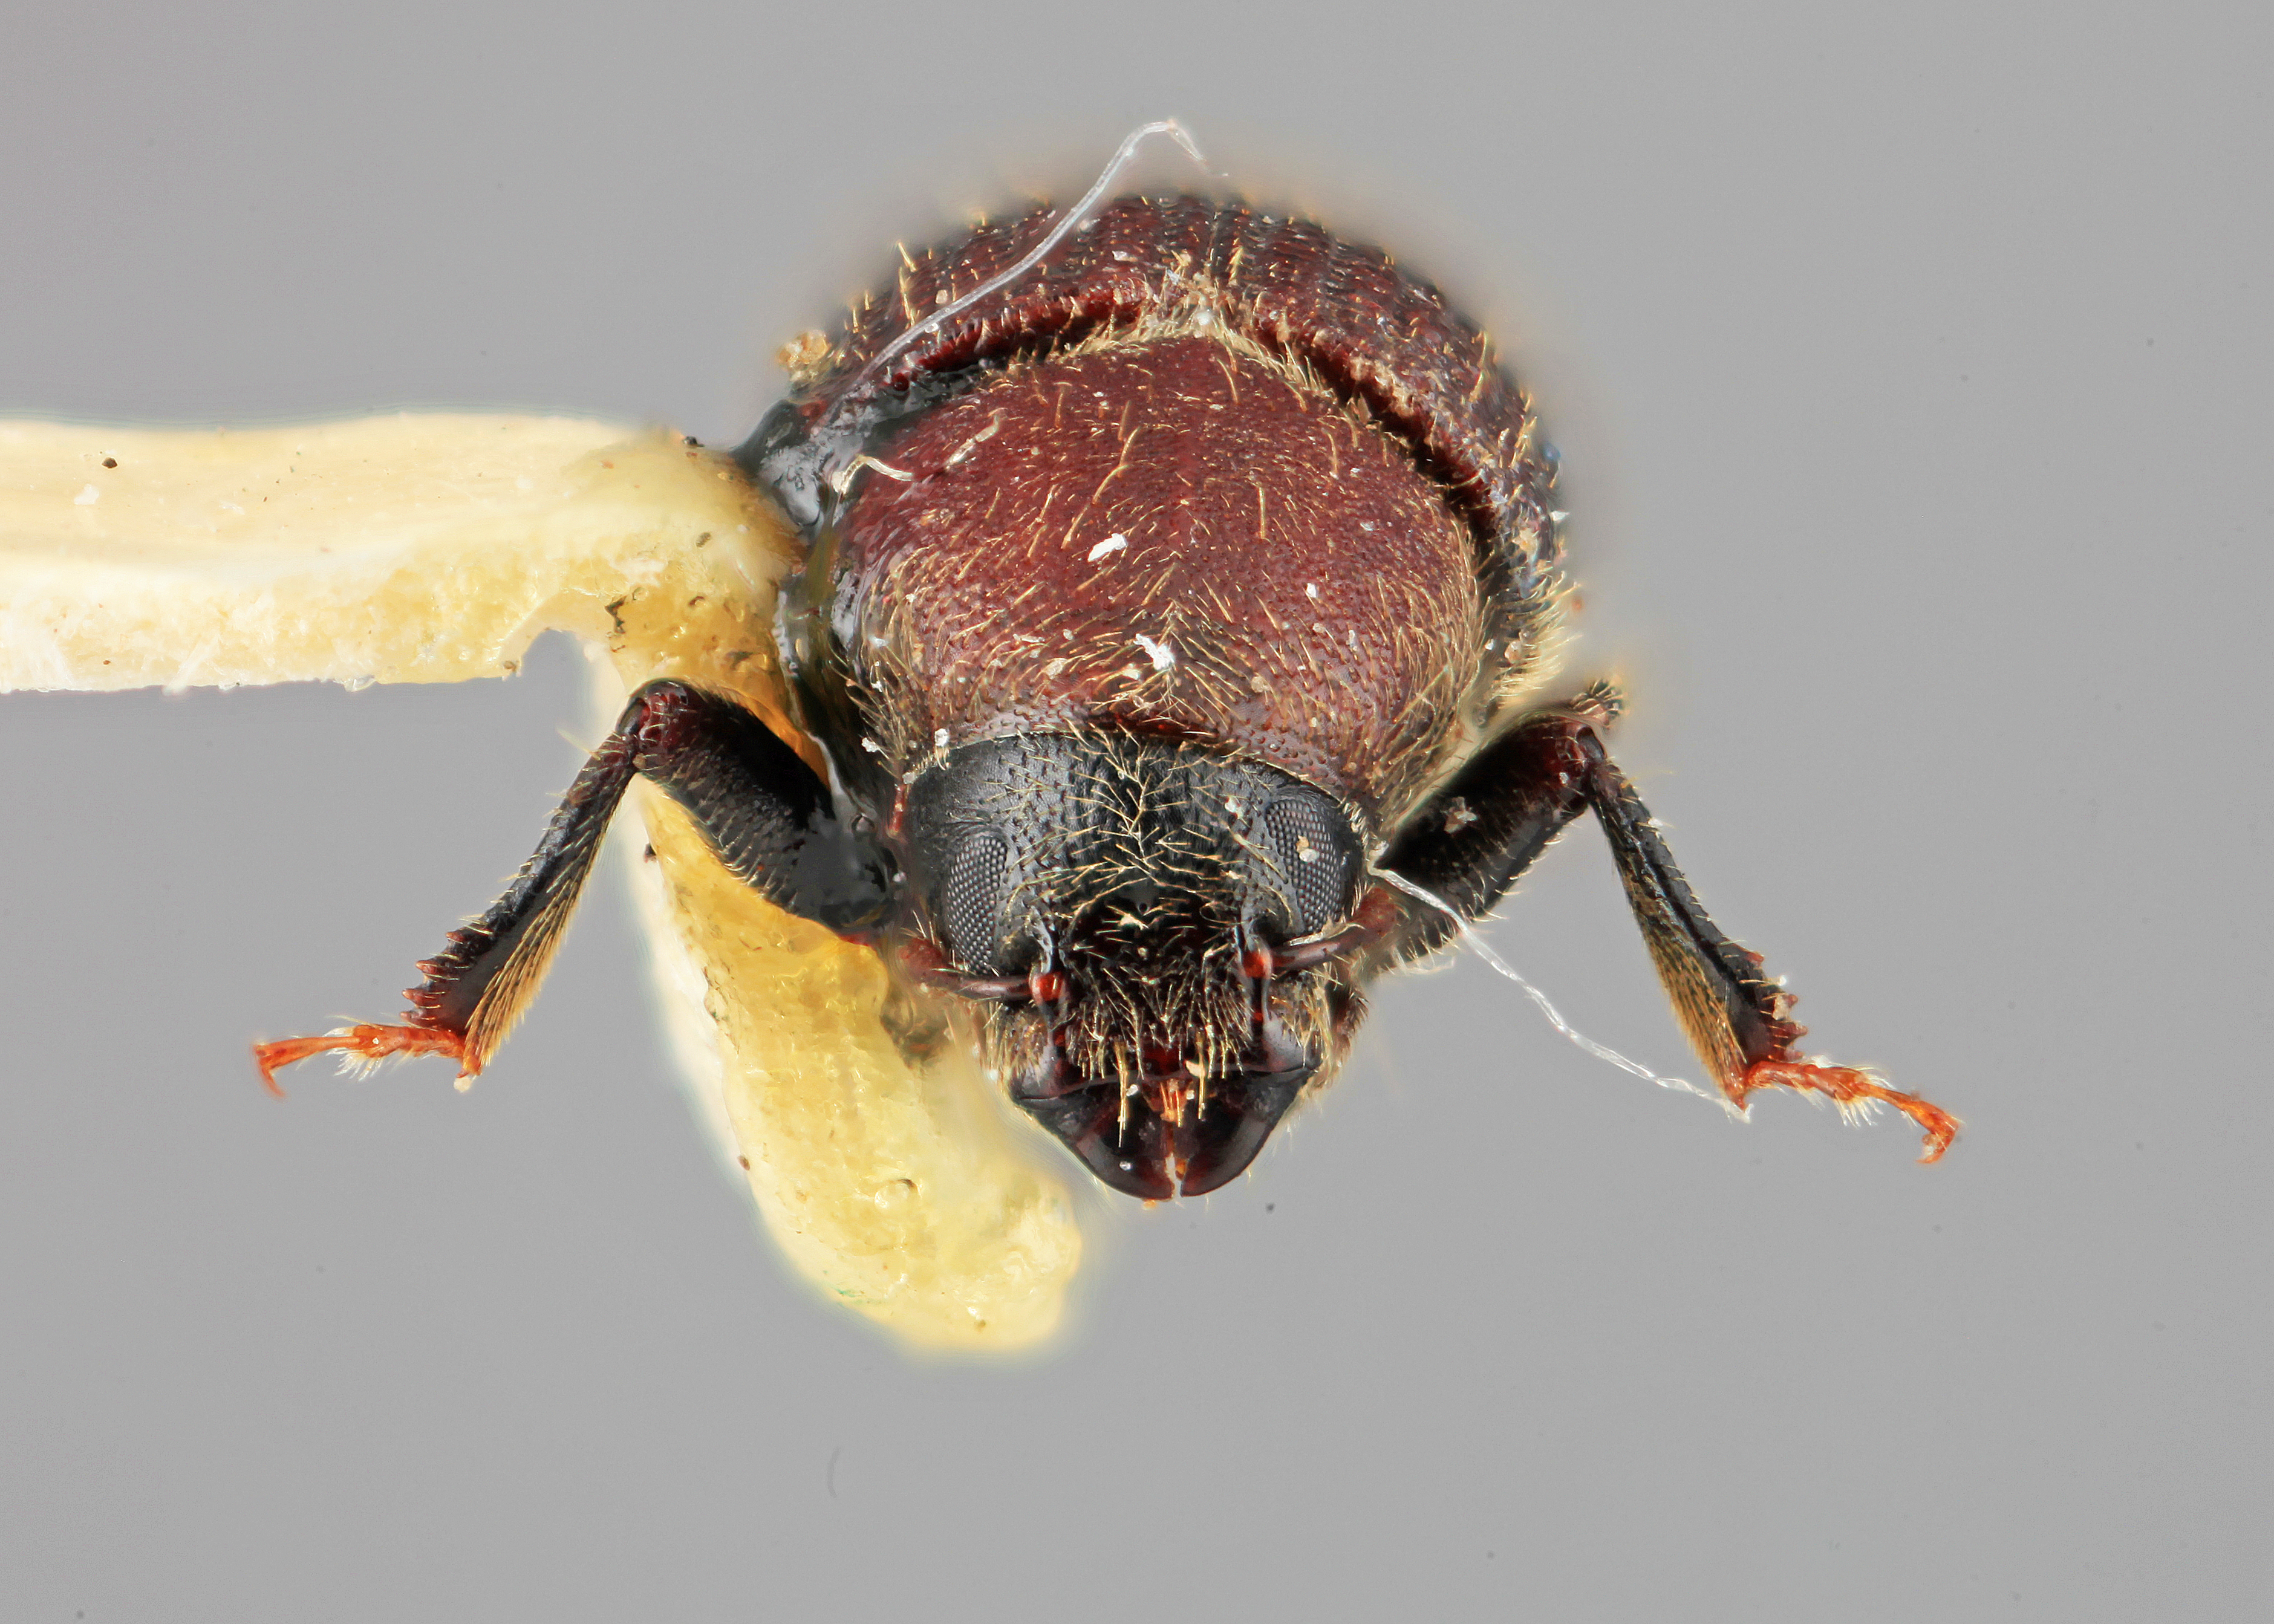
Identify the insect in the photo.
Phloeotribus atavus
